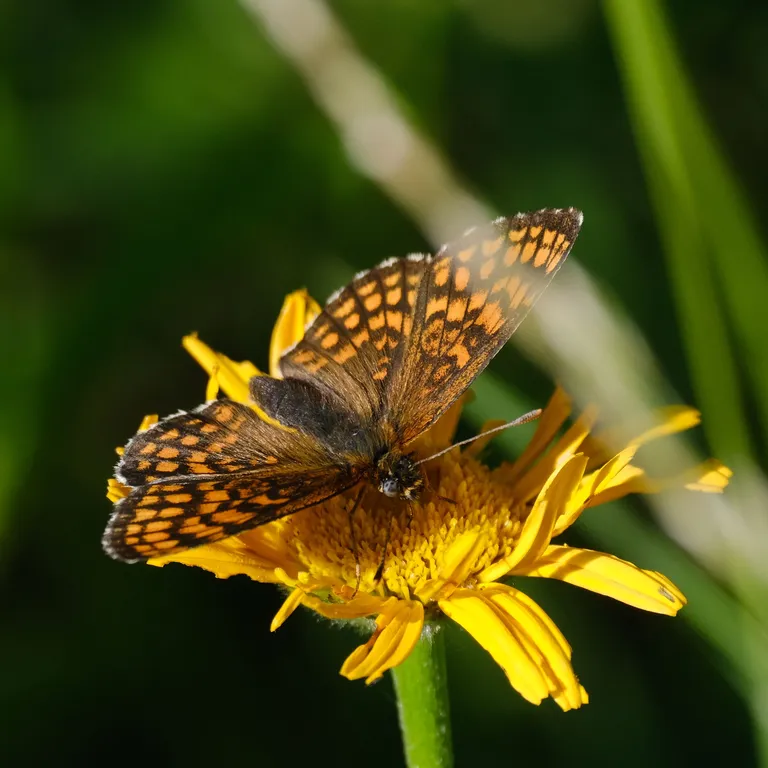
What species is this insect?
Melitaea athalia
